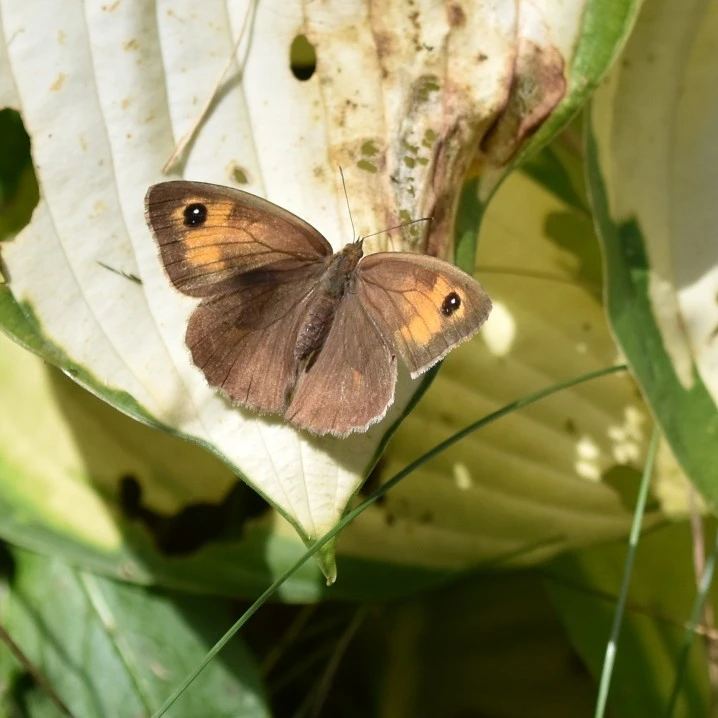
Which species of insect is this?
Maniola jurtina
